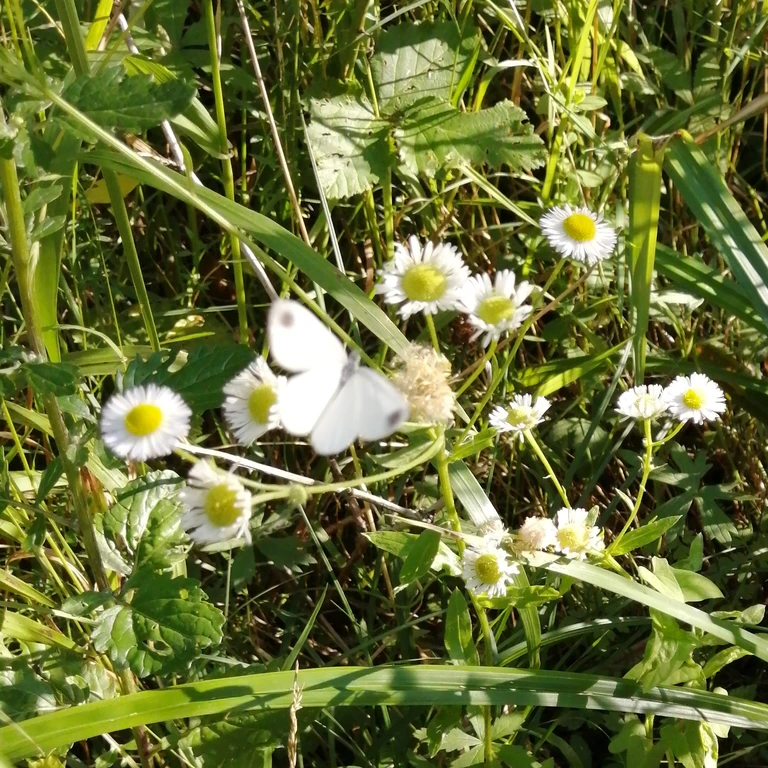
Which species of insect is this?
Leptidea sinapis/juvernica
